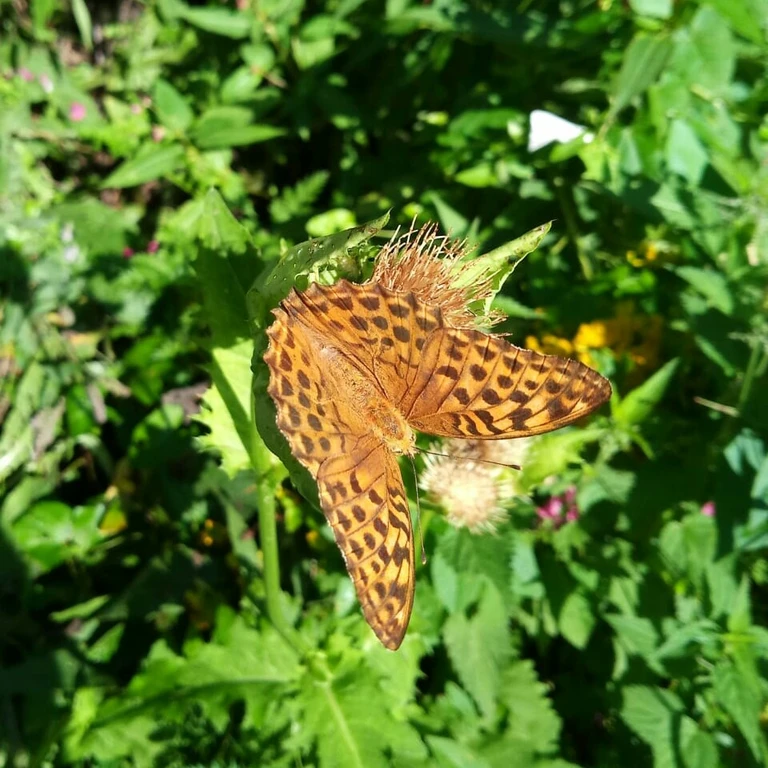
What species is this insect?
Argynnis paphia
